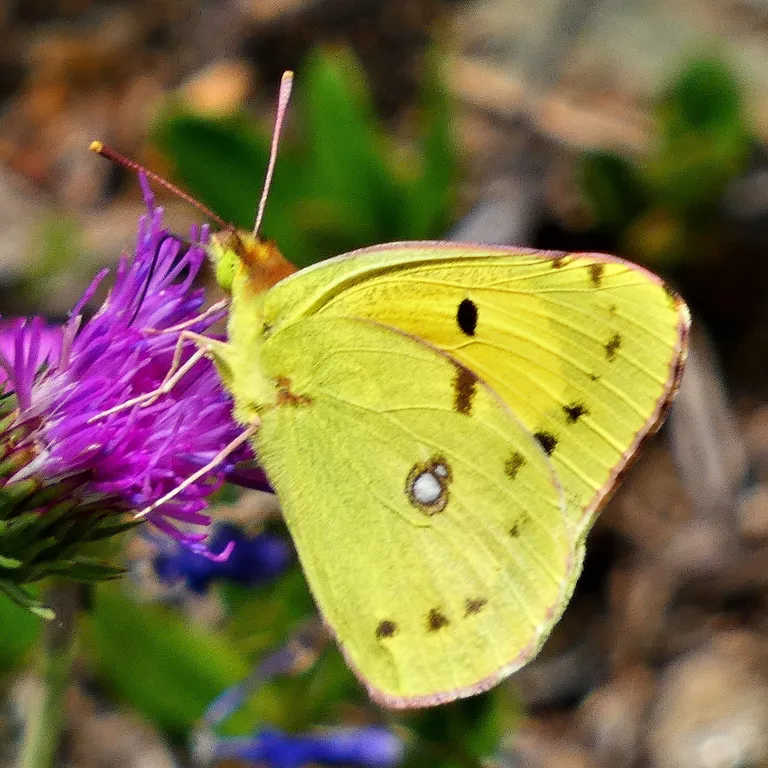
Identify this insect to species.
Colias croceus
